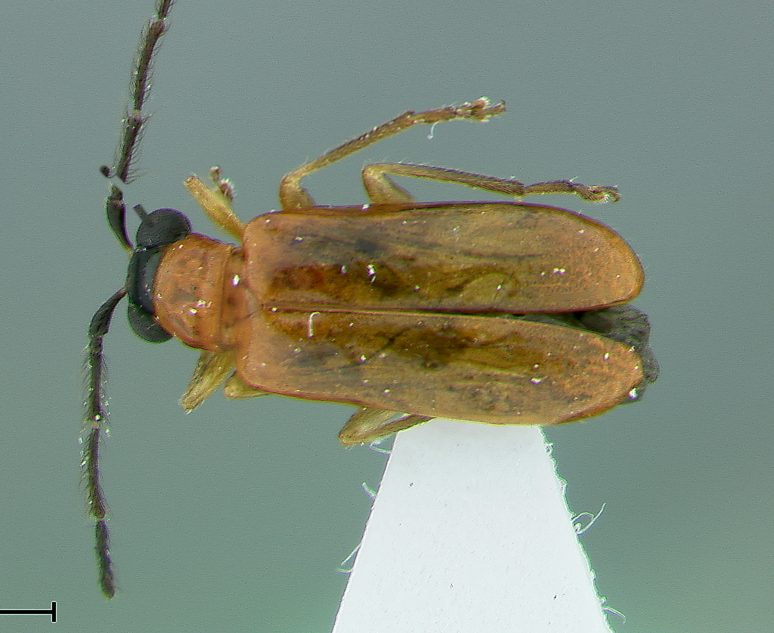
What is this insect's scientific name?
Hyphaenia konstantinovi
